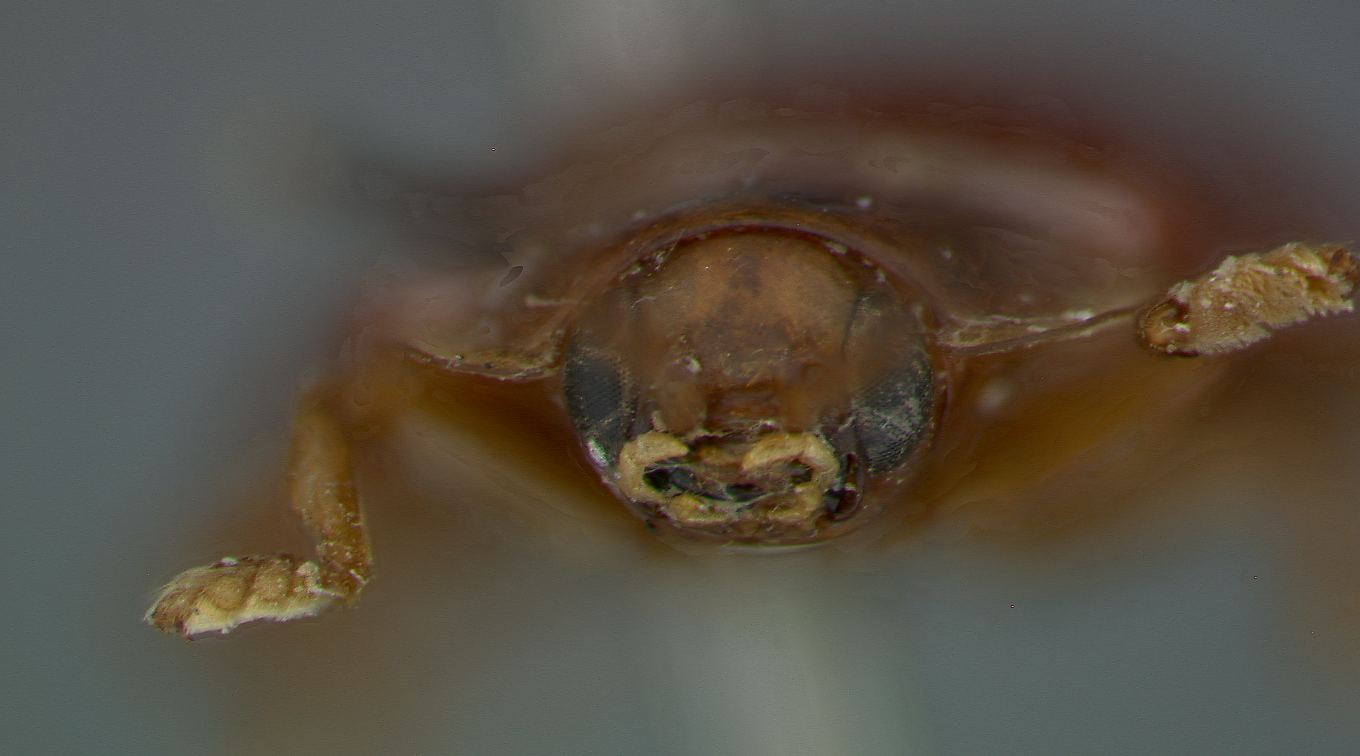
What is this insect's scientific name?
Demothispa gebieni
